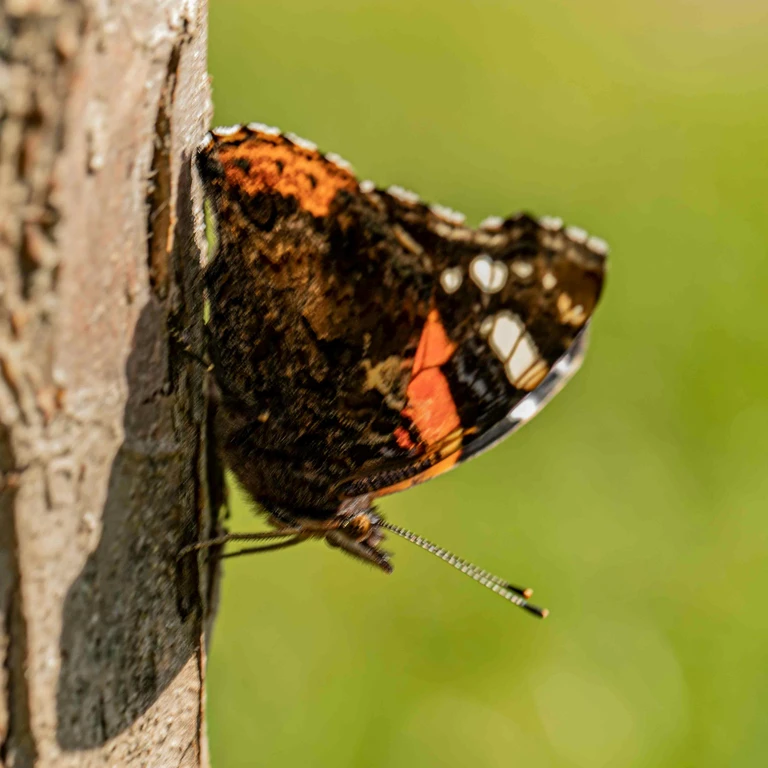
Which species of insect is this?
Vanessa atalanta
